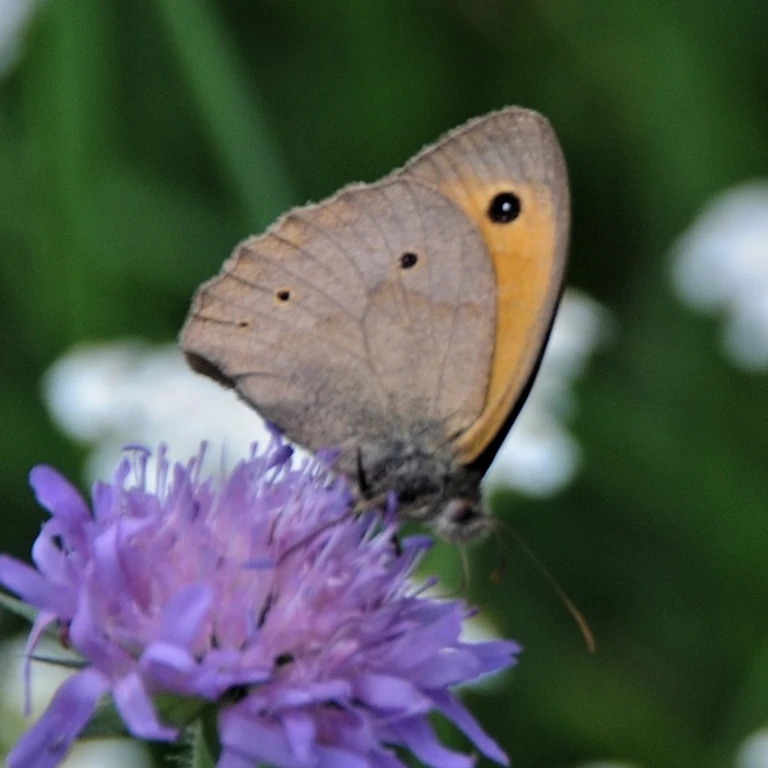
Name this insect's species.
Maniola jurtina
